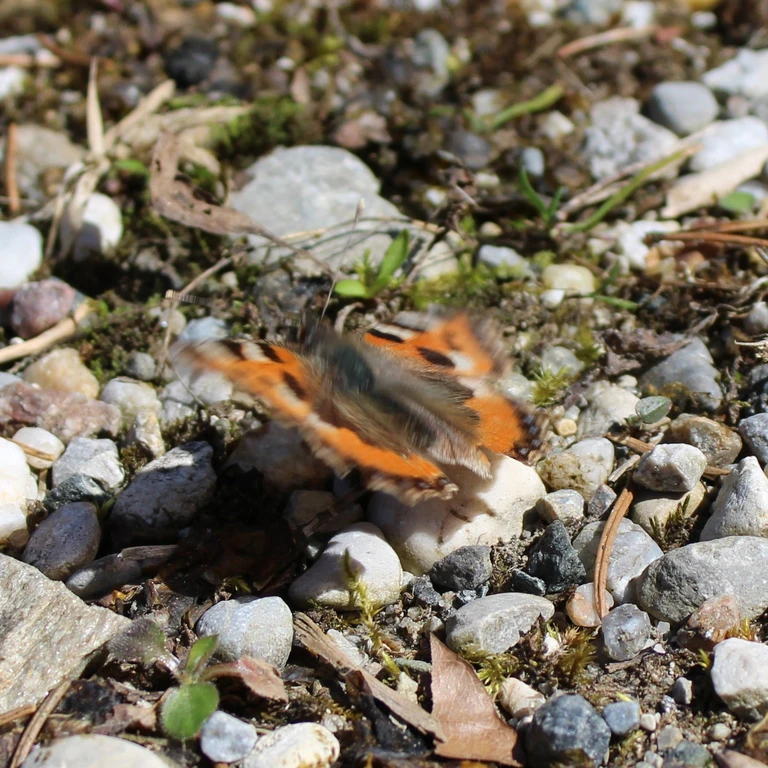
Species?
Aglais urticae
